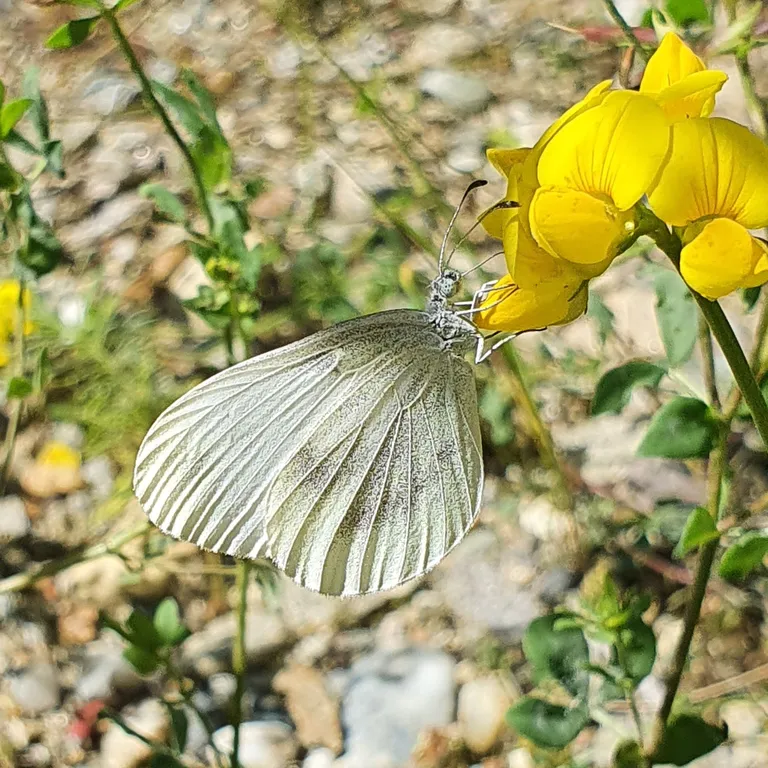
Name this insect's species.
Leptidea sinapis/juvernica
